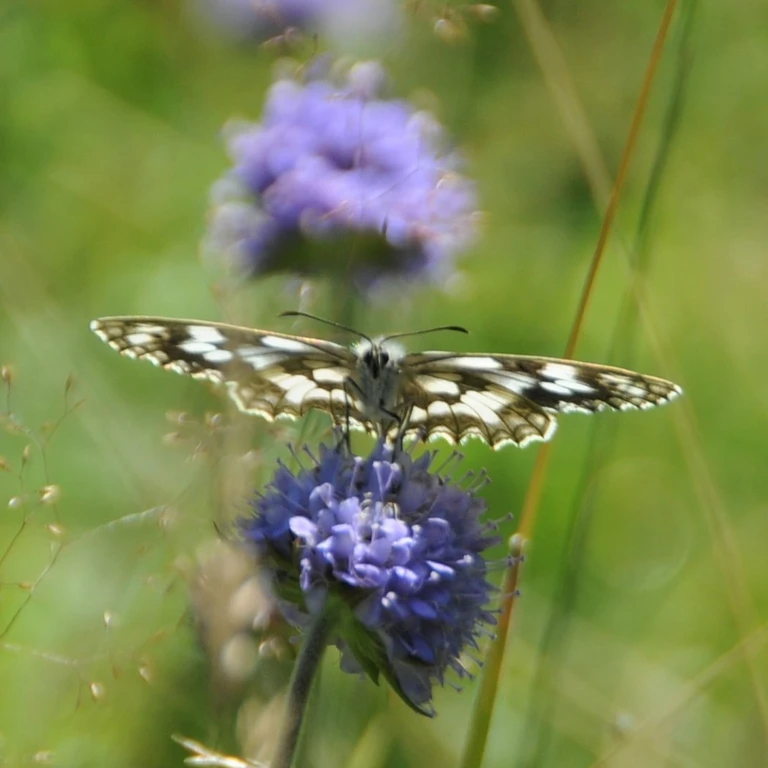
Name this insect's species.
Melanargia galathea
